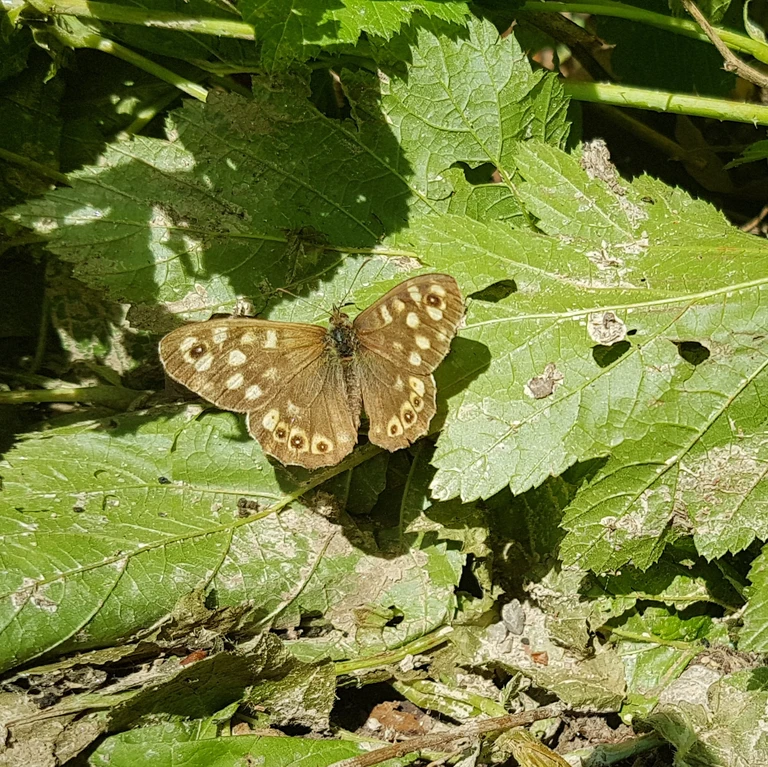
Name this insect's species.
Pararge aegeria
